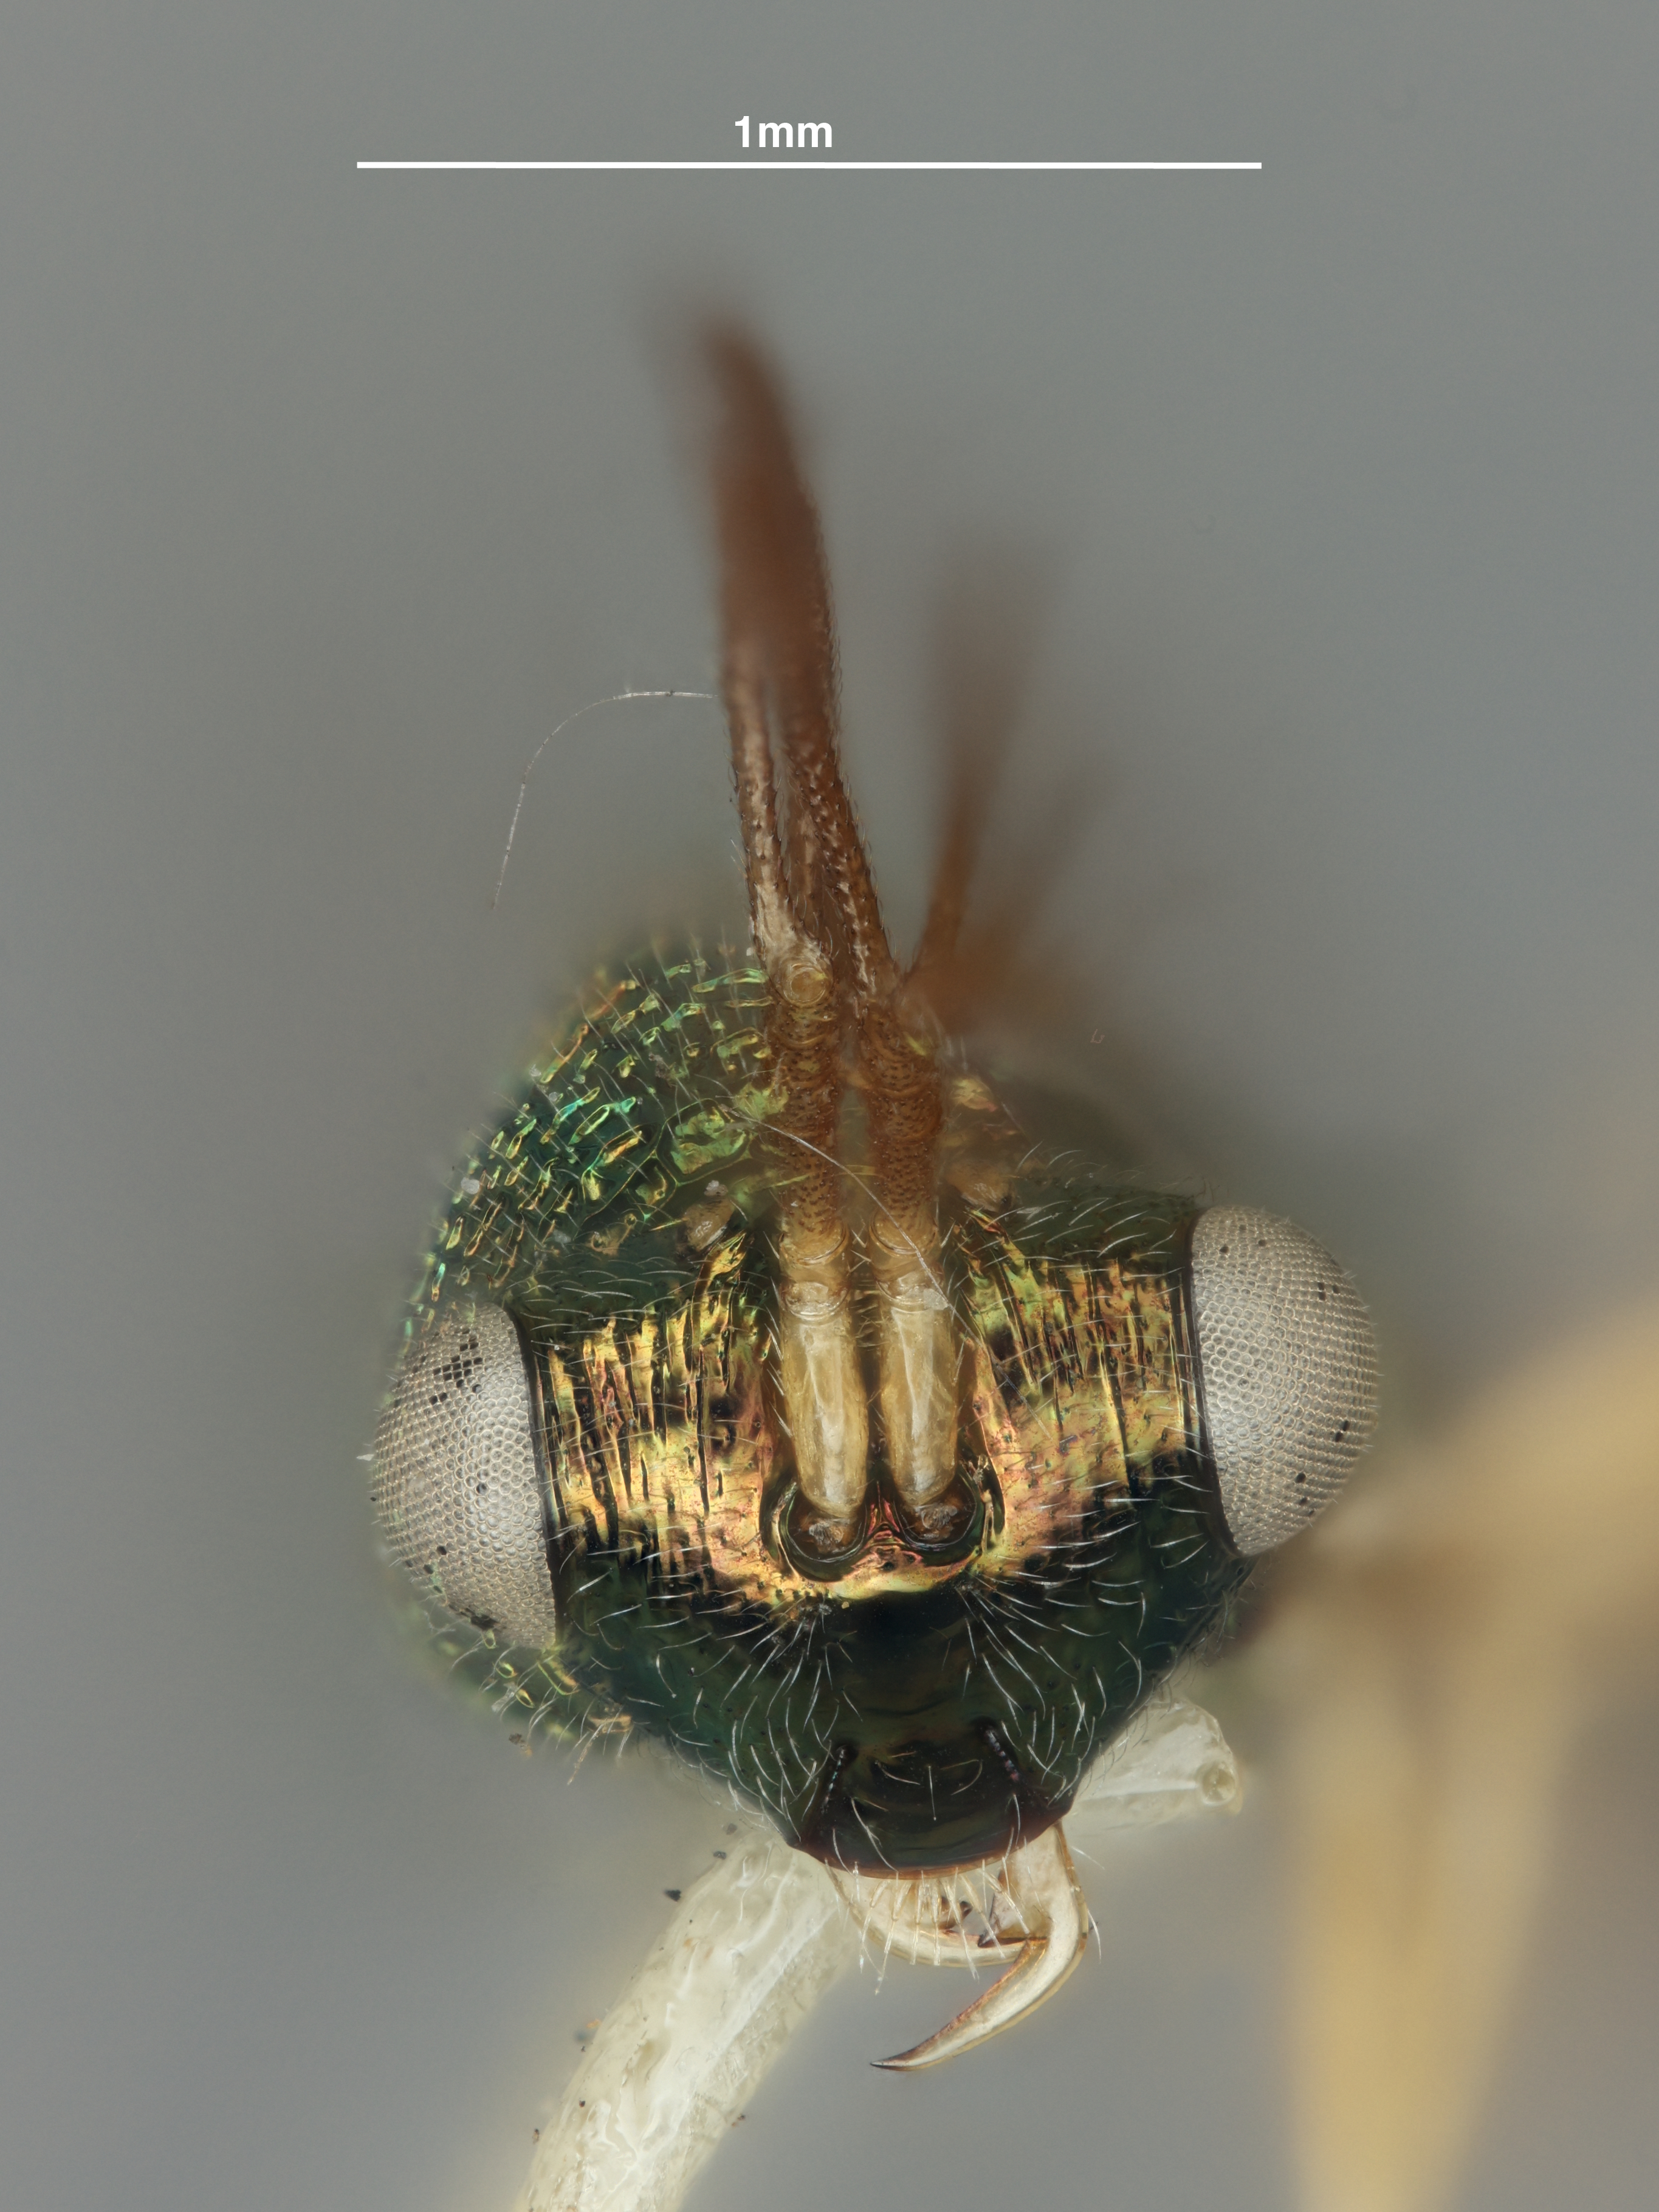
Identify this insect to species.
Schizaspidia brevifurcata
